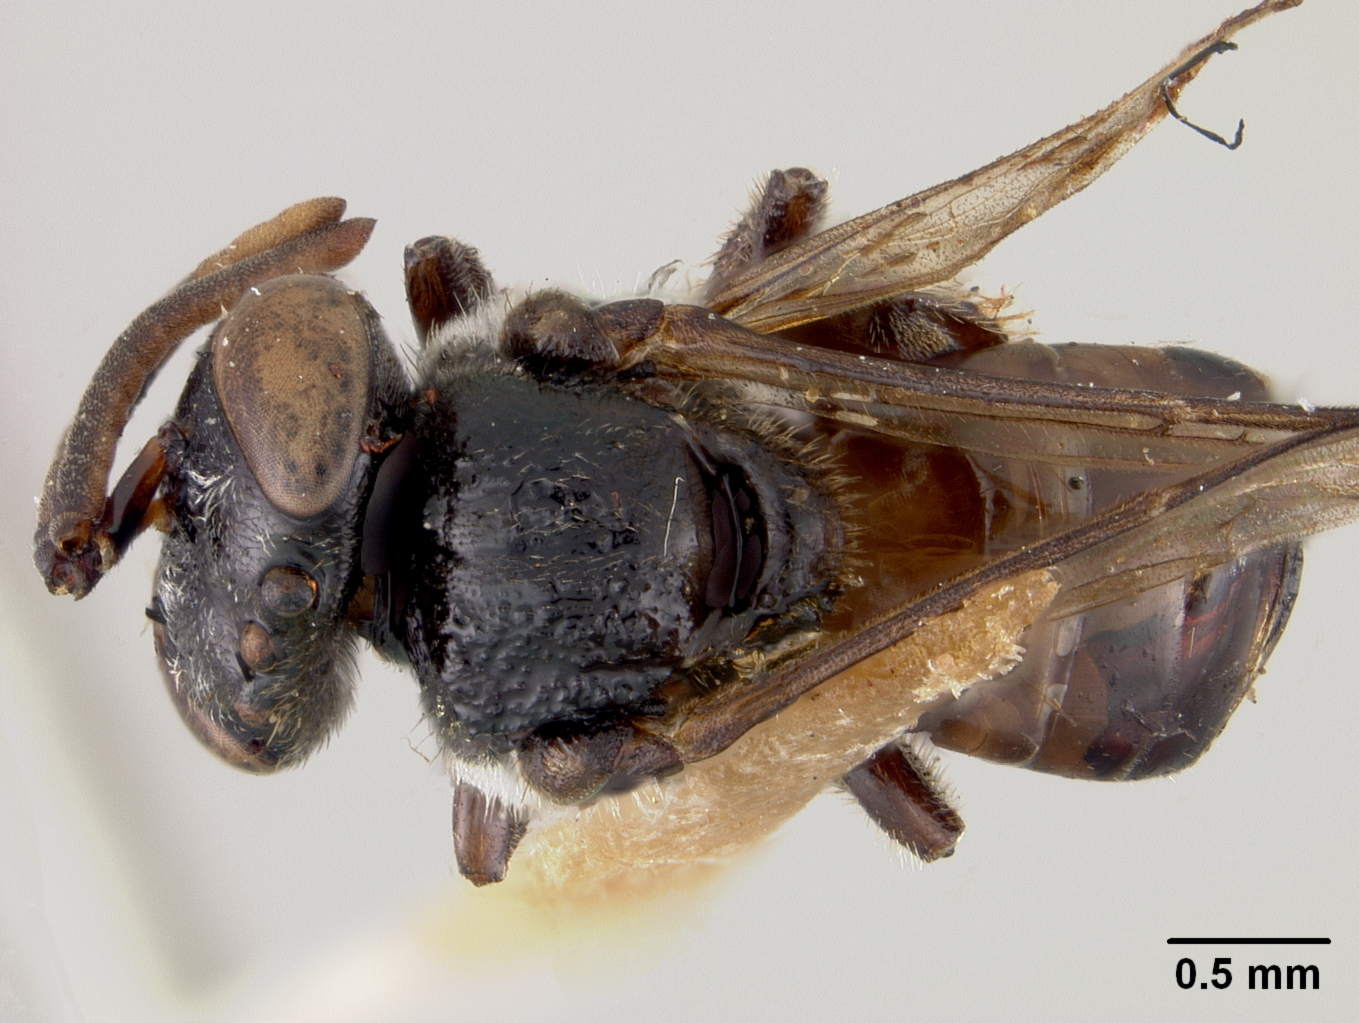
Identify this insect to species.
Trigona fusco-balteata
